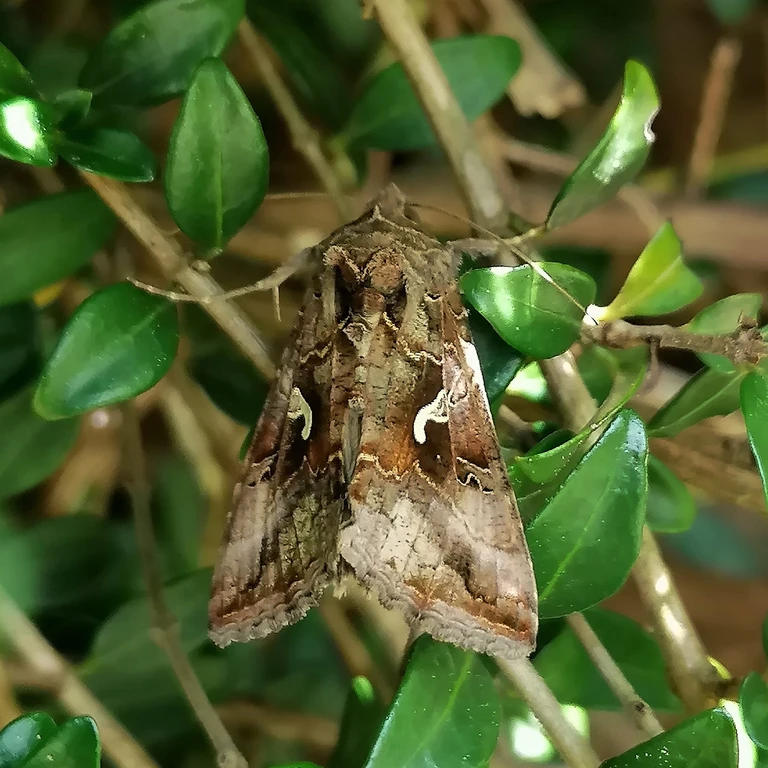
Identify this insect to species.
Autographa gamma
